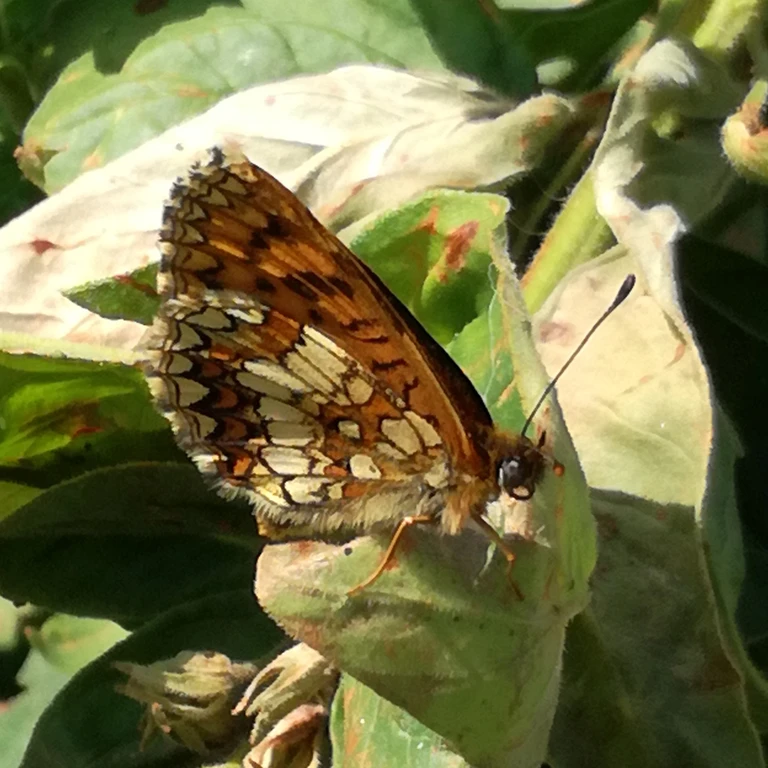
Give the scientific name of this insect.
Melitaea athalia
